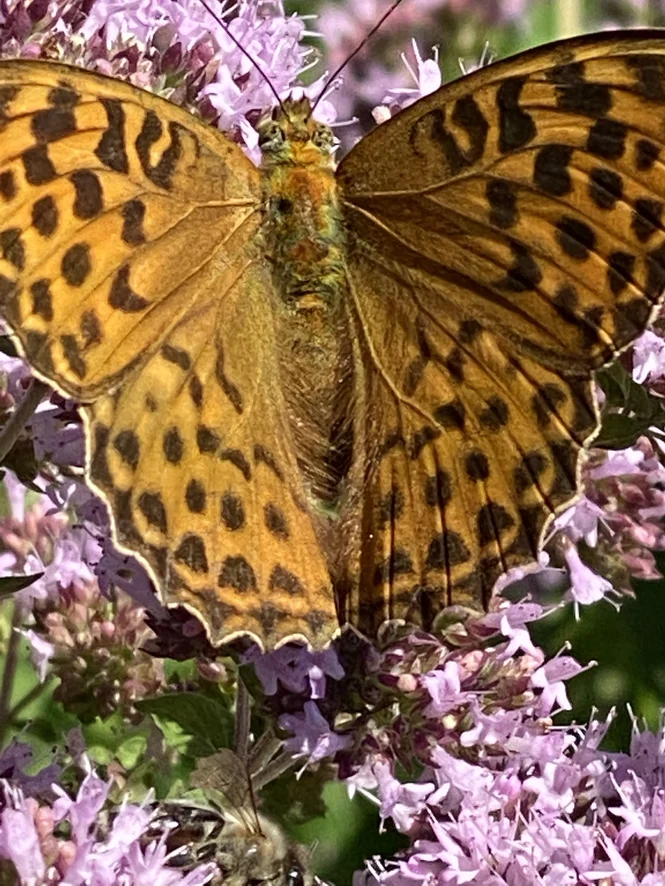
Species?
Argynnis paphia
